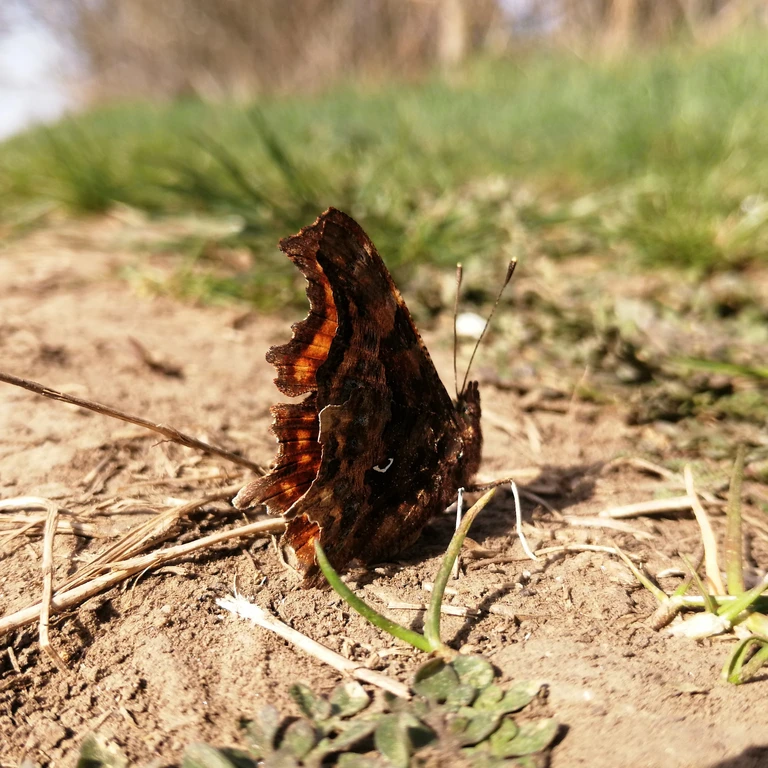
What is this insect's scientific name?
Polygonia c-album
